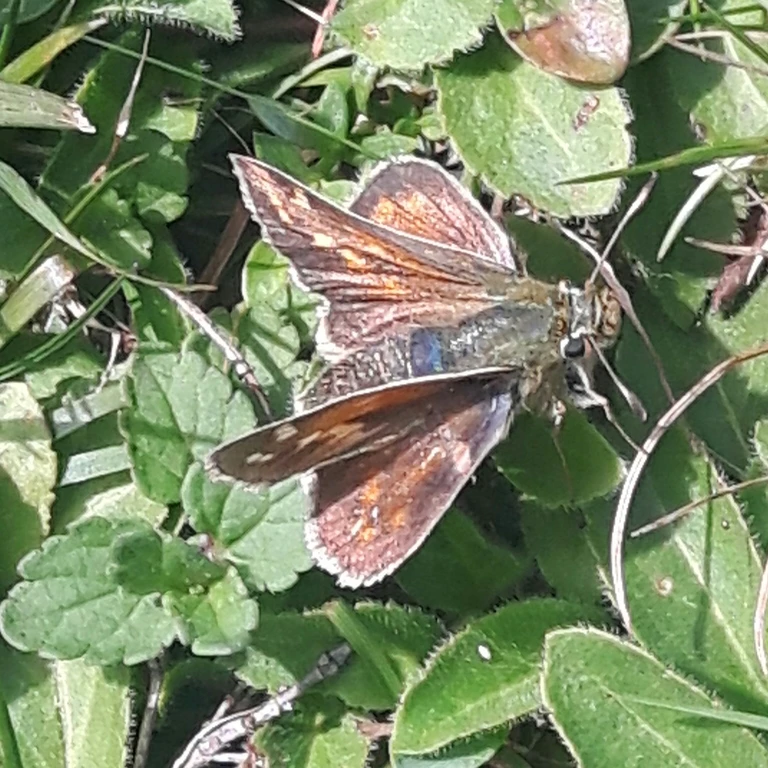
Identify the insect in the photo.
Hesperia comma
